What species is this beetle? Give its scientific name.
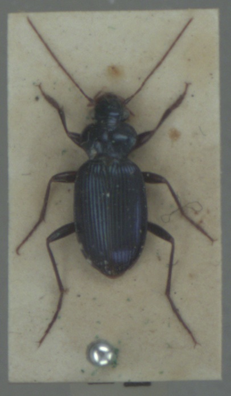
Leistus spinibarbis
